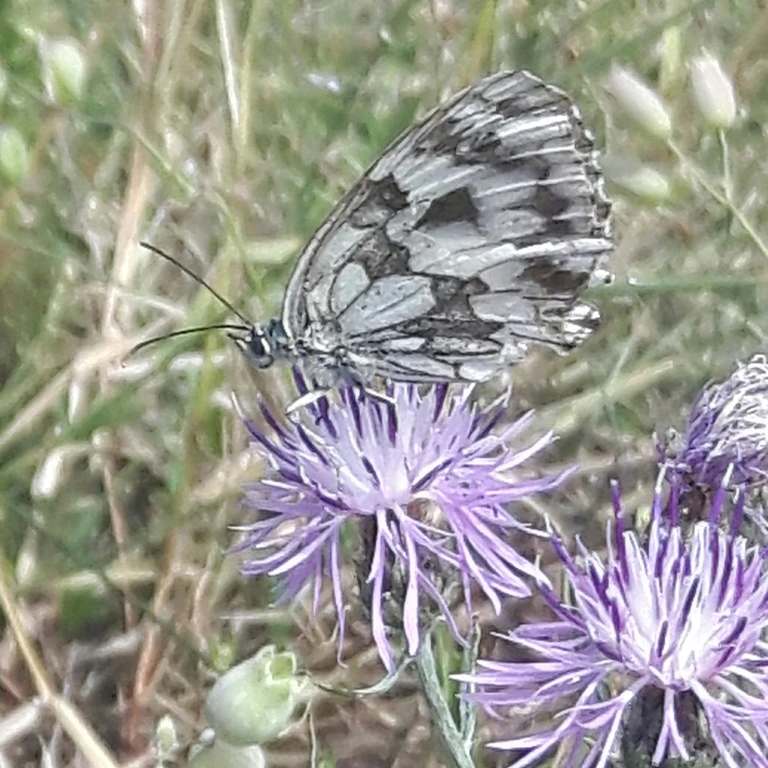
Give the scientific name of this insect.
Melanargia galathea
